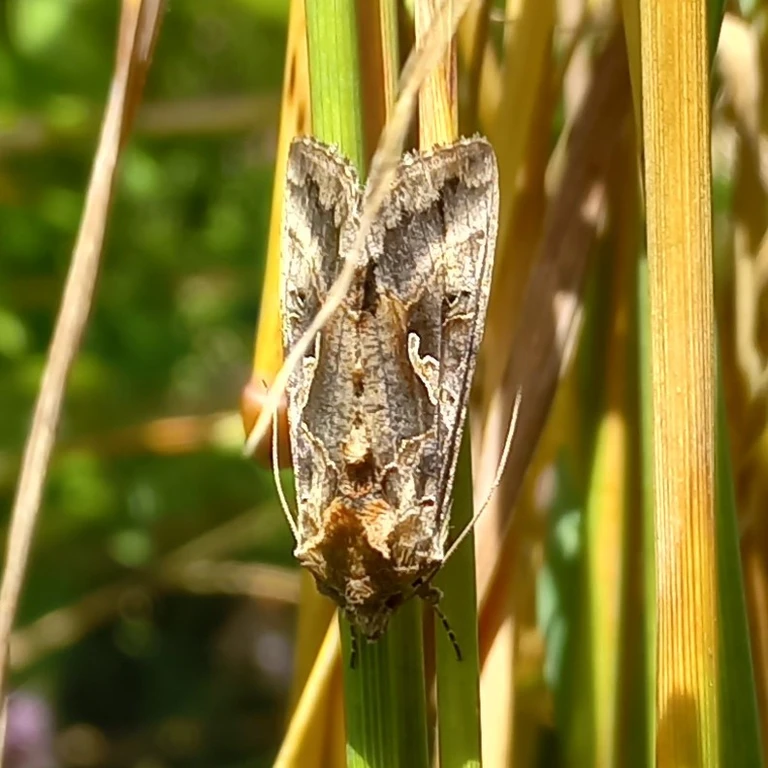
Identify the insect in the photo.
Autographa gamma
